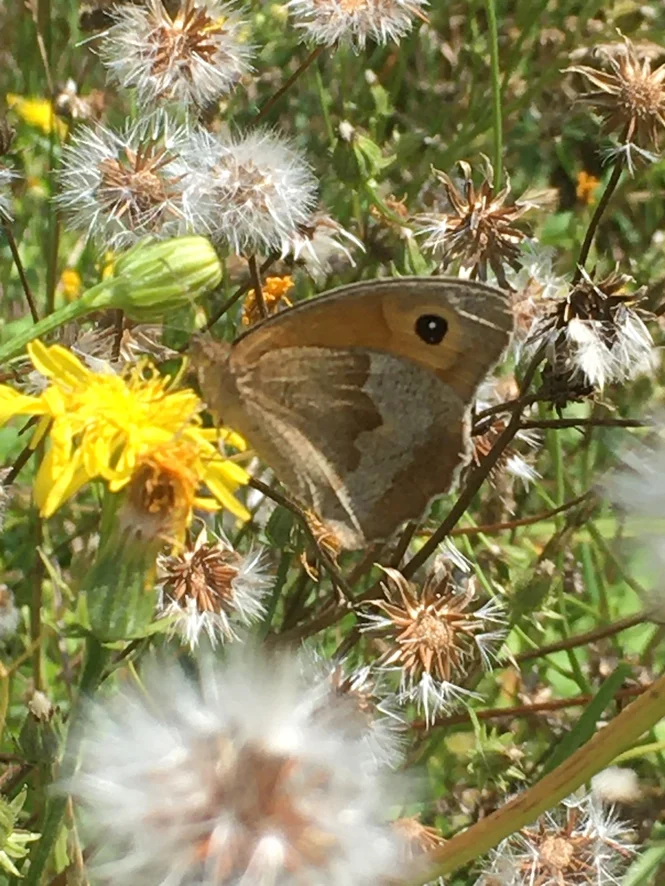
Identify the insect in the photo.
Maniola jurtina
